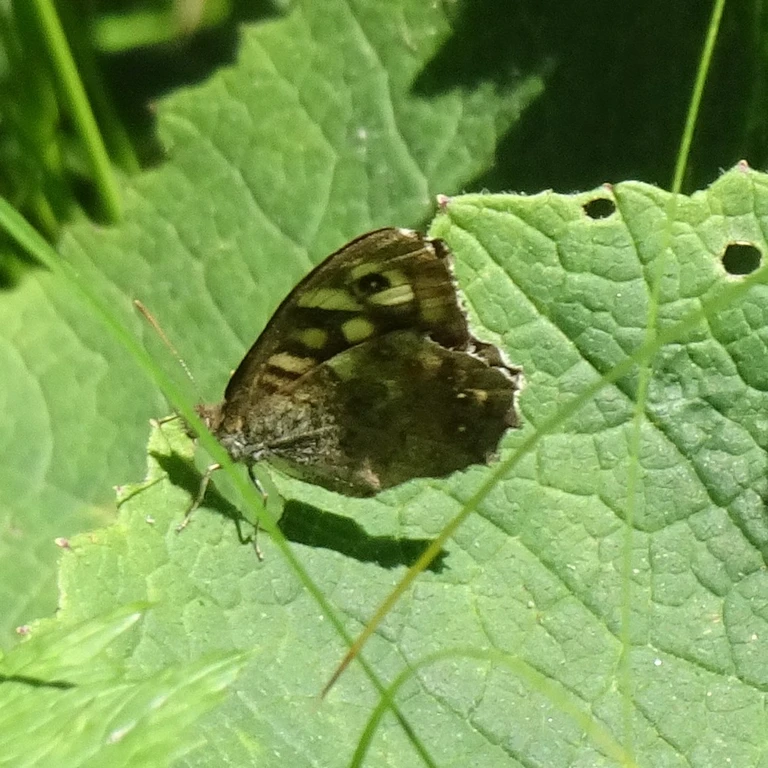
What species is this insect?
Pararge aegeria
